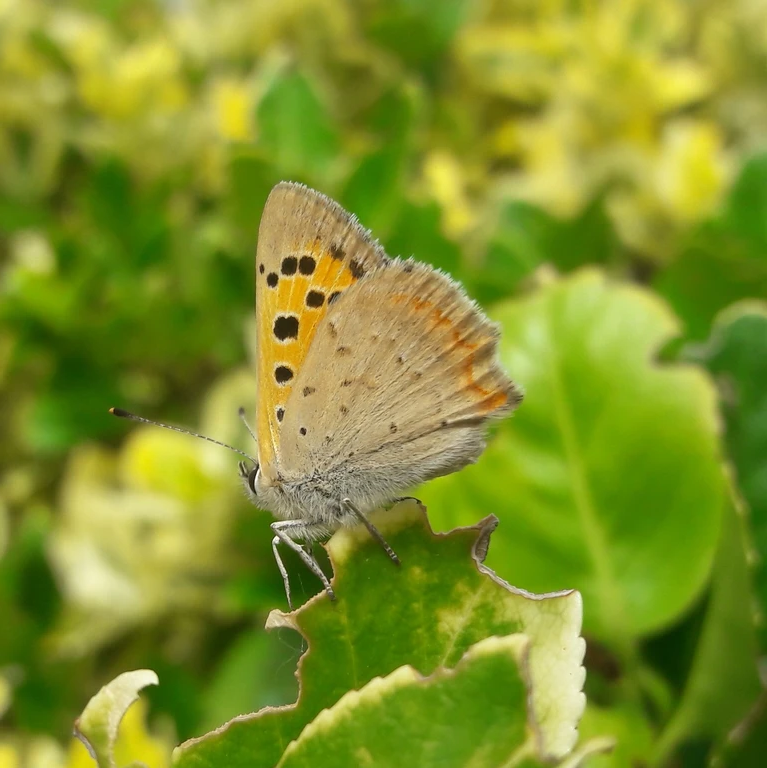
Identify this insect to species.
Lycaena phlaeas
